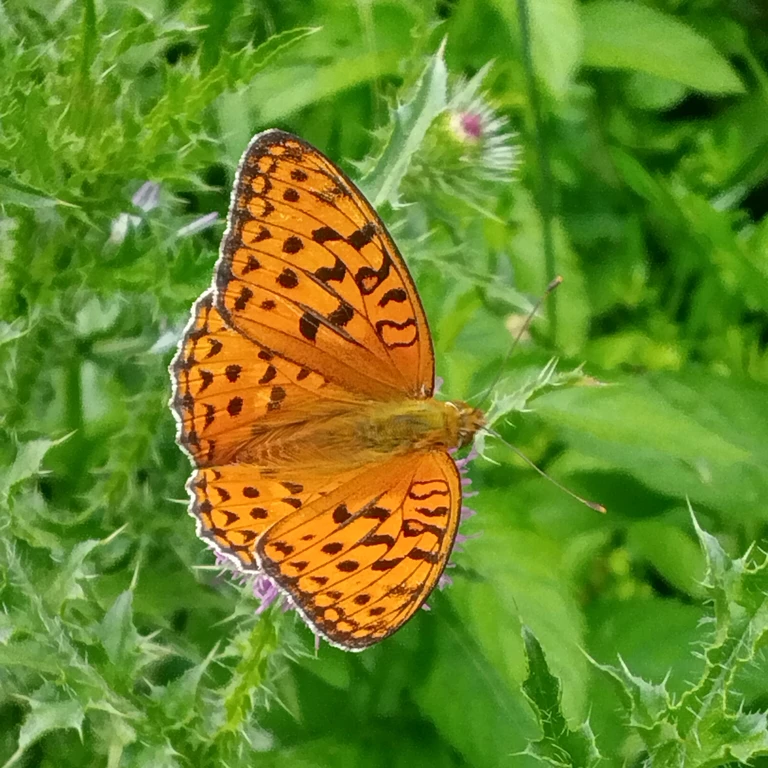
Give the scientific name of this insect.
Fabriciana adippe
